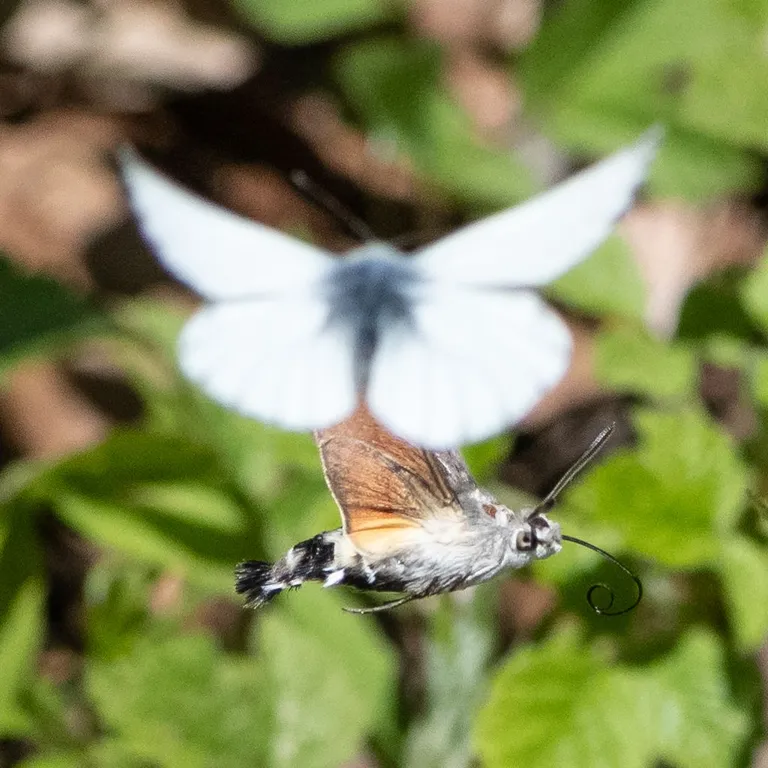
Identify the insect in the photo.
Macroglossum stellatarum
